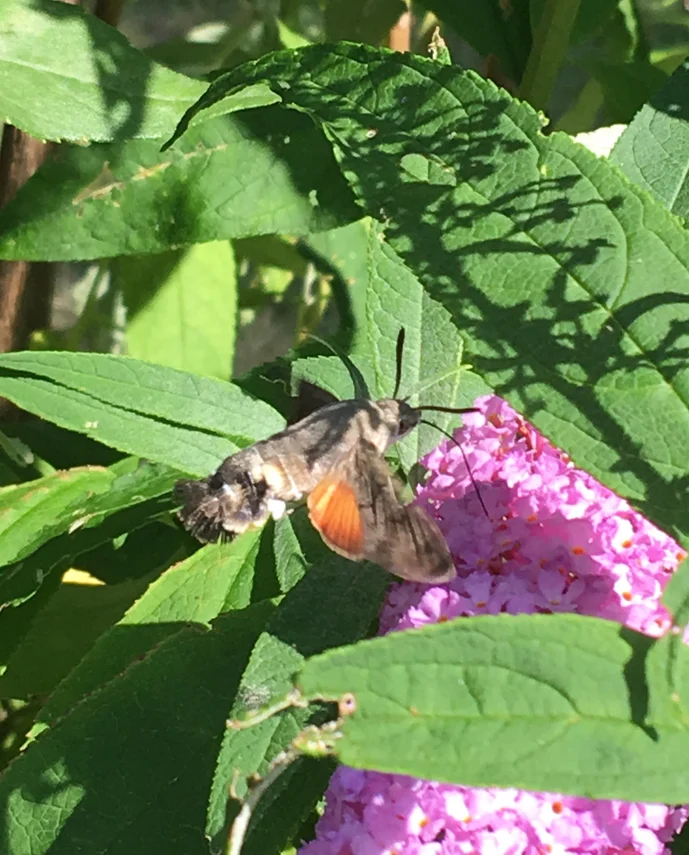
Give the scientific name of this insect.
Macroglossum stellatarum
